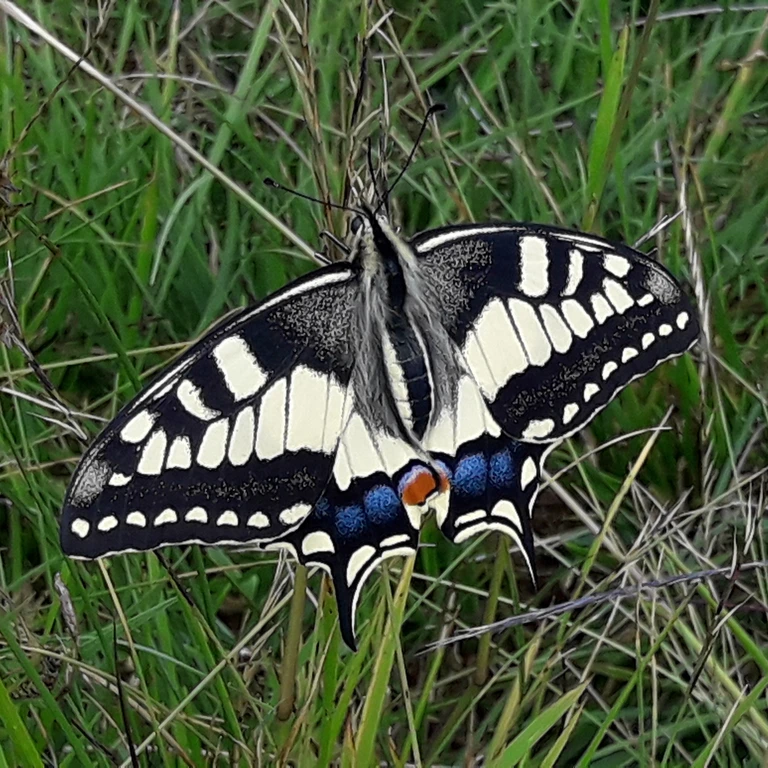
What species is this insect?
Papilio machaon
